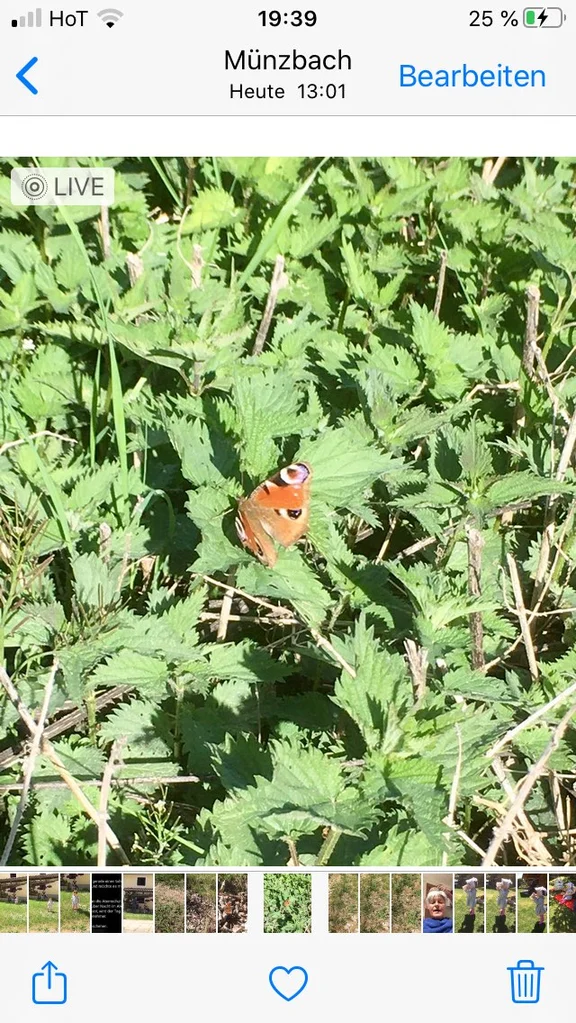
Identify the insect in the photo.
Aglais io
